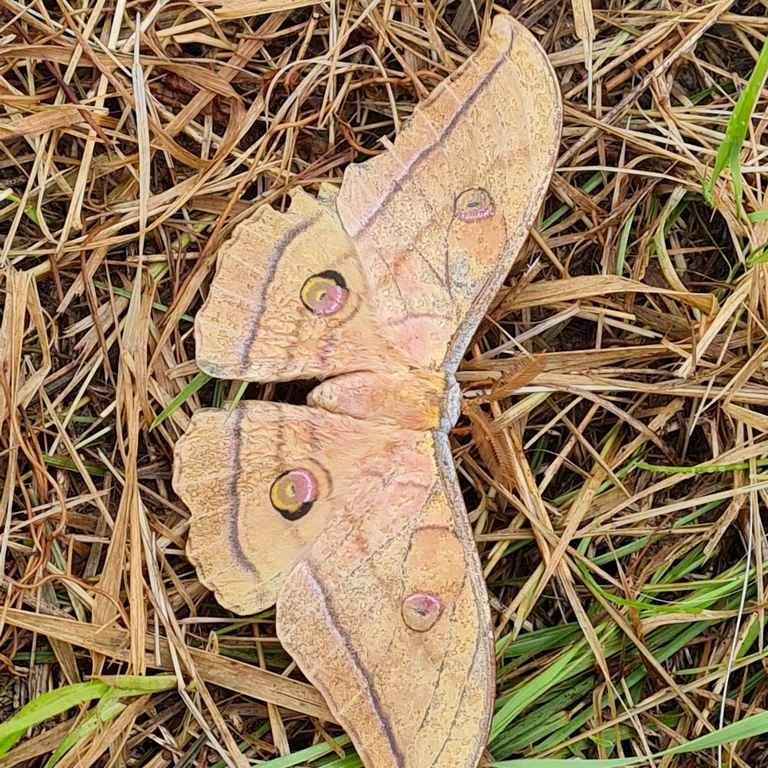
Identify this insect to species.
Antheraea yamamai
